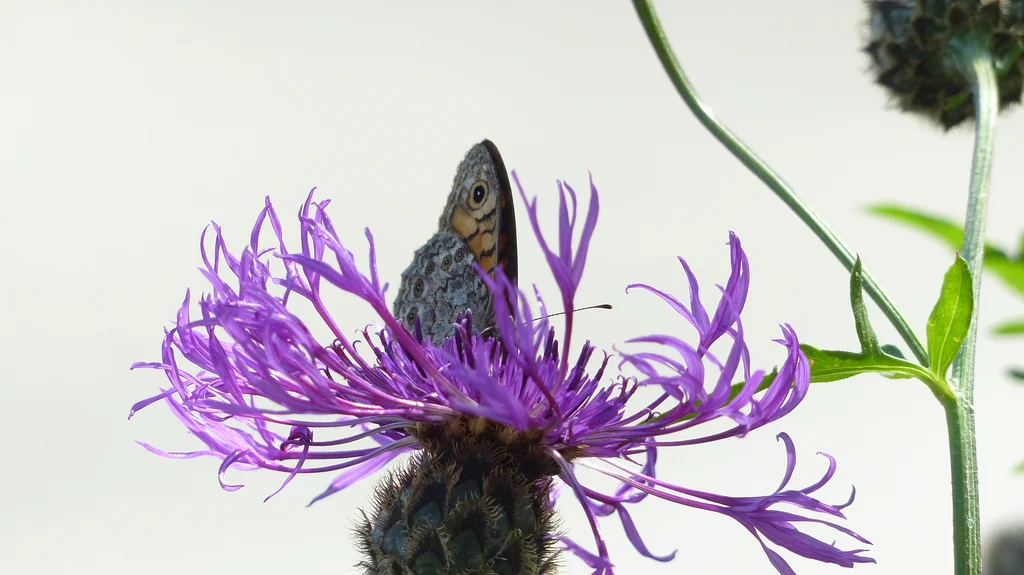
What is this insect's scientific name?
Lasiommata megera (also Pararge megera)
